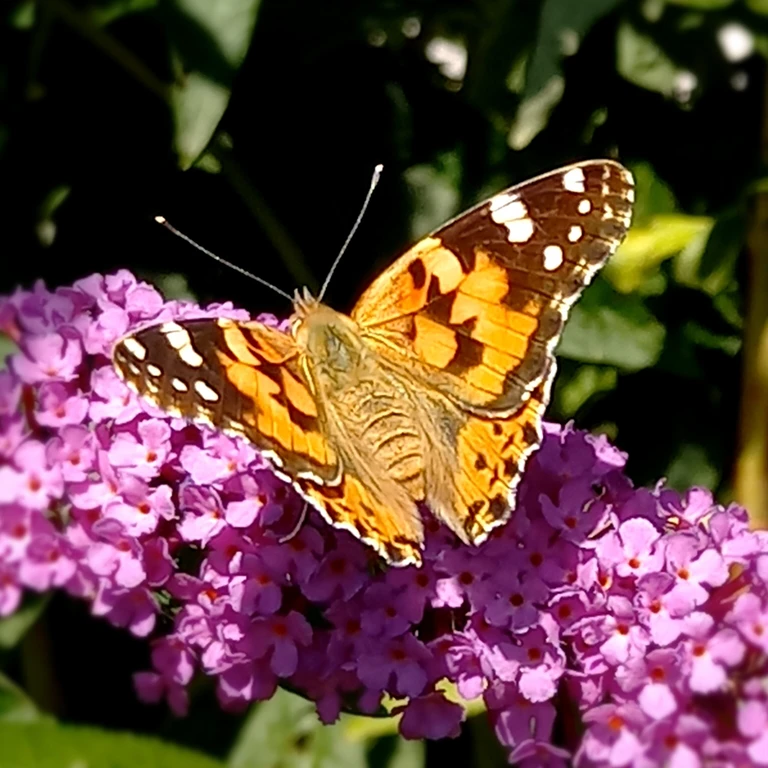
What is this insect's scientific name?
Vanessa cardui
